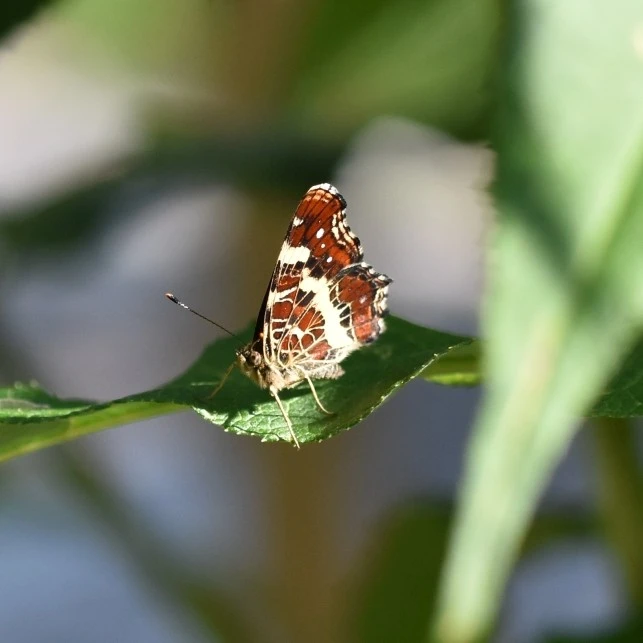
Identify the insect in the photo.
Araschnia levana
